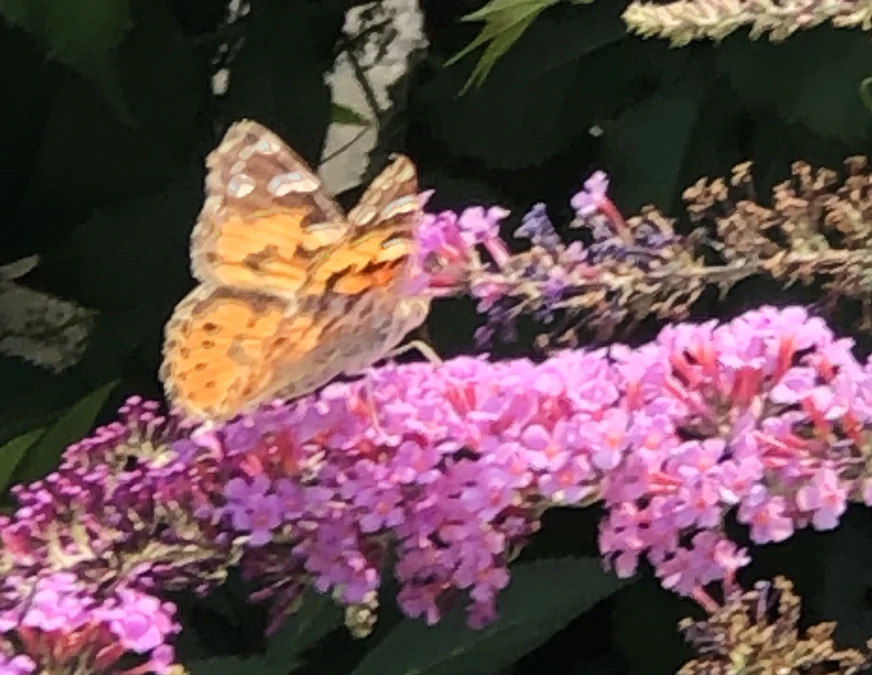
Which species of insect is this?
Vanessa cardui
